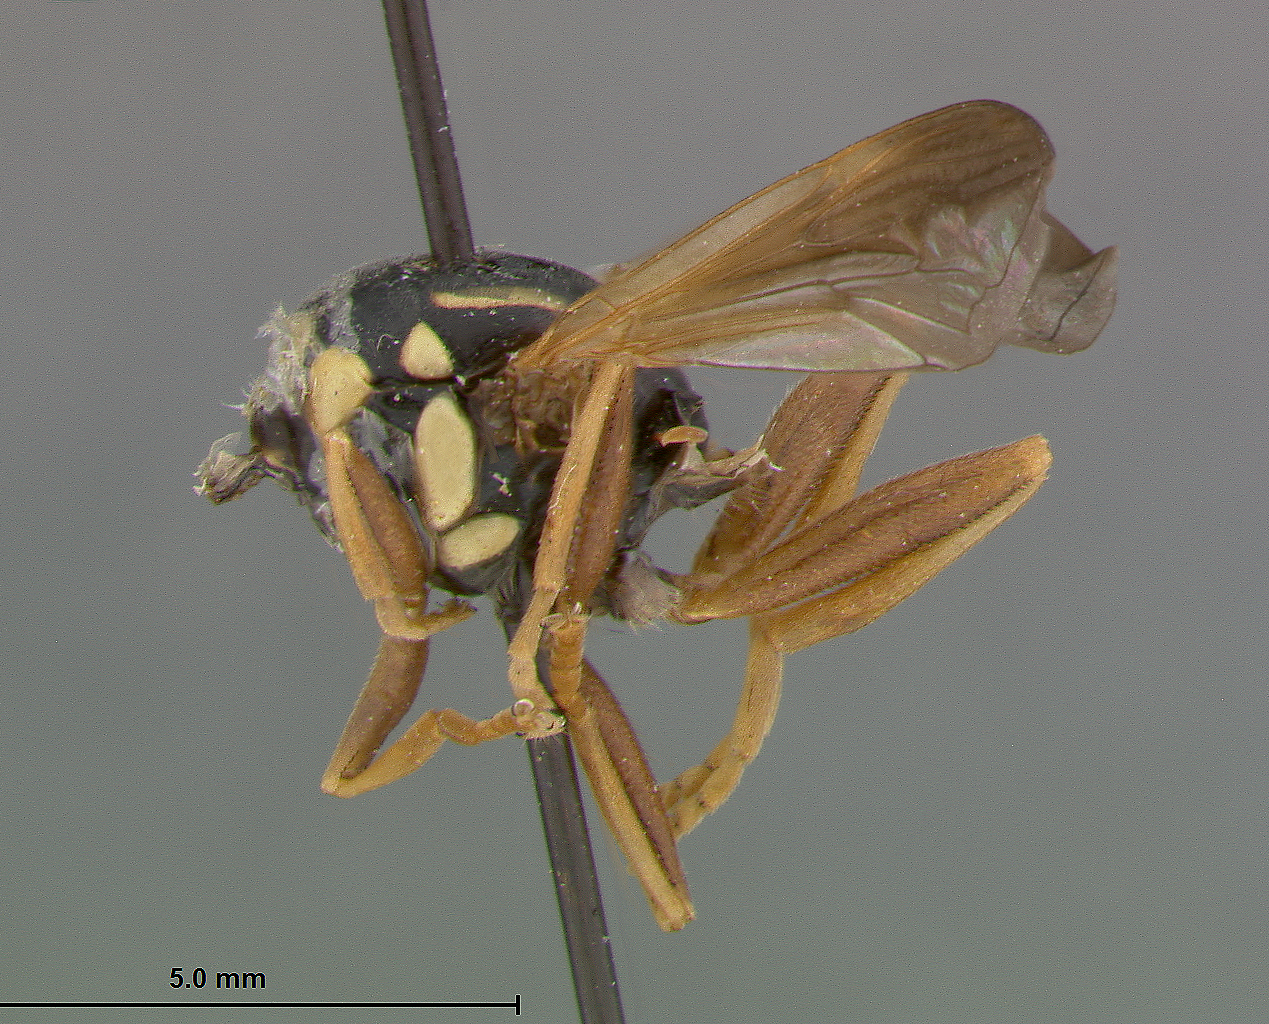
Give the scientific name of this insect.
Ceriodes durani
